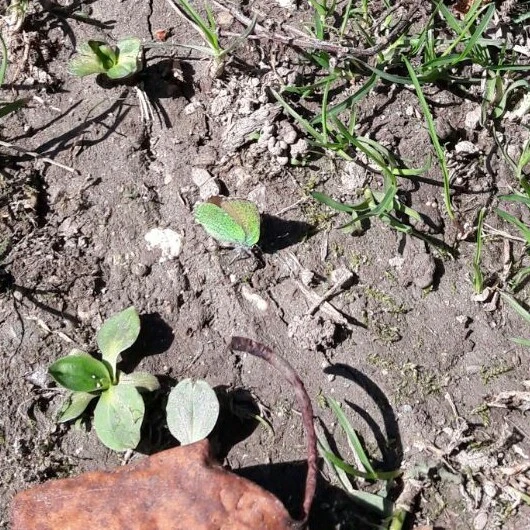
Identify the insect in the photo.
Callophrys rubi
